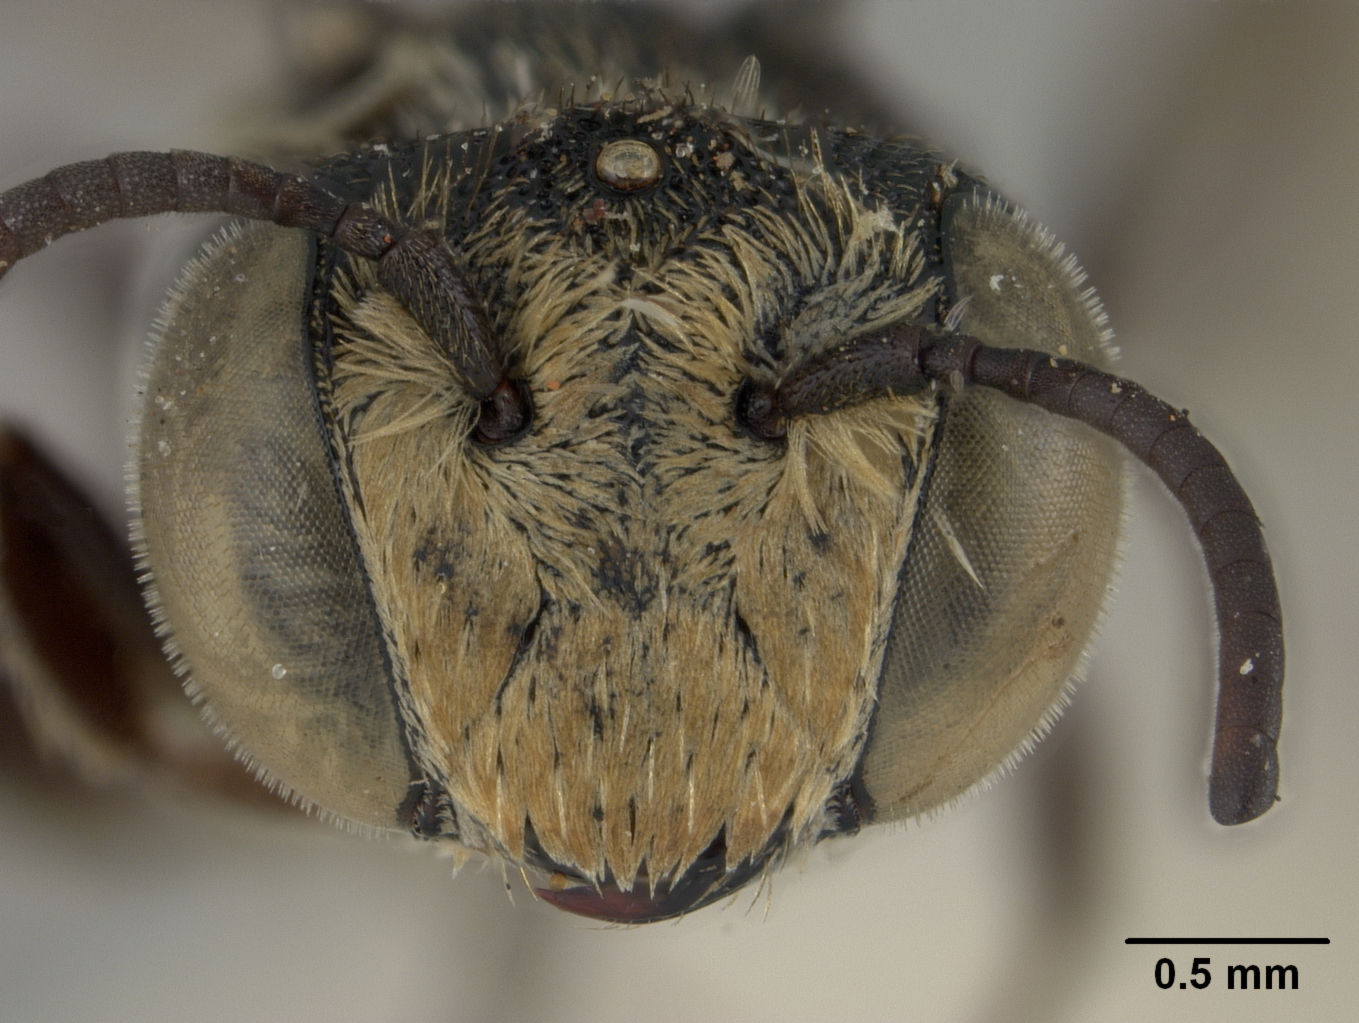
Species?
Coelioxys kualana
